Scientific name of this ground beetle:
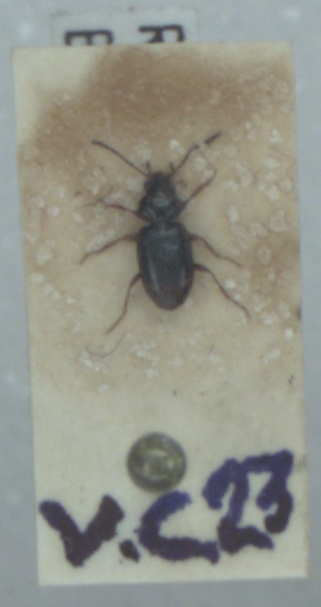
Bembidion guttula
